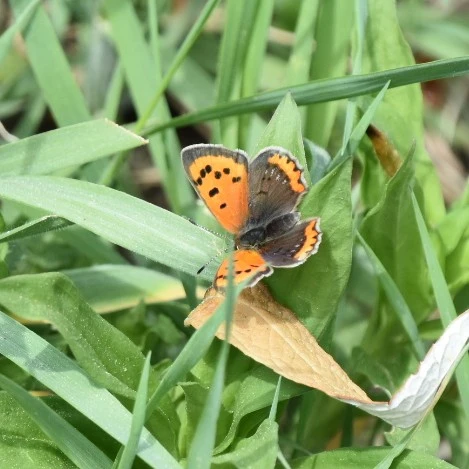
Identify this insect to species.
Lycaena phlaeas
